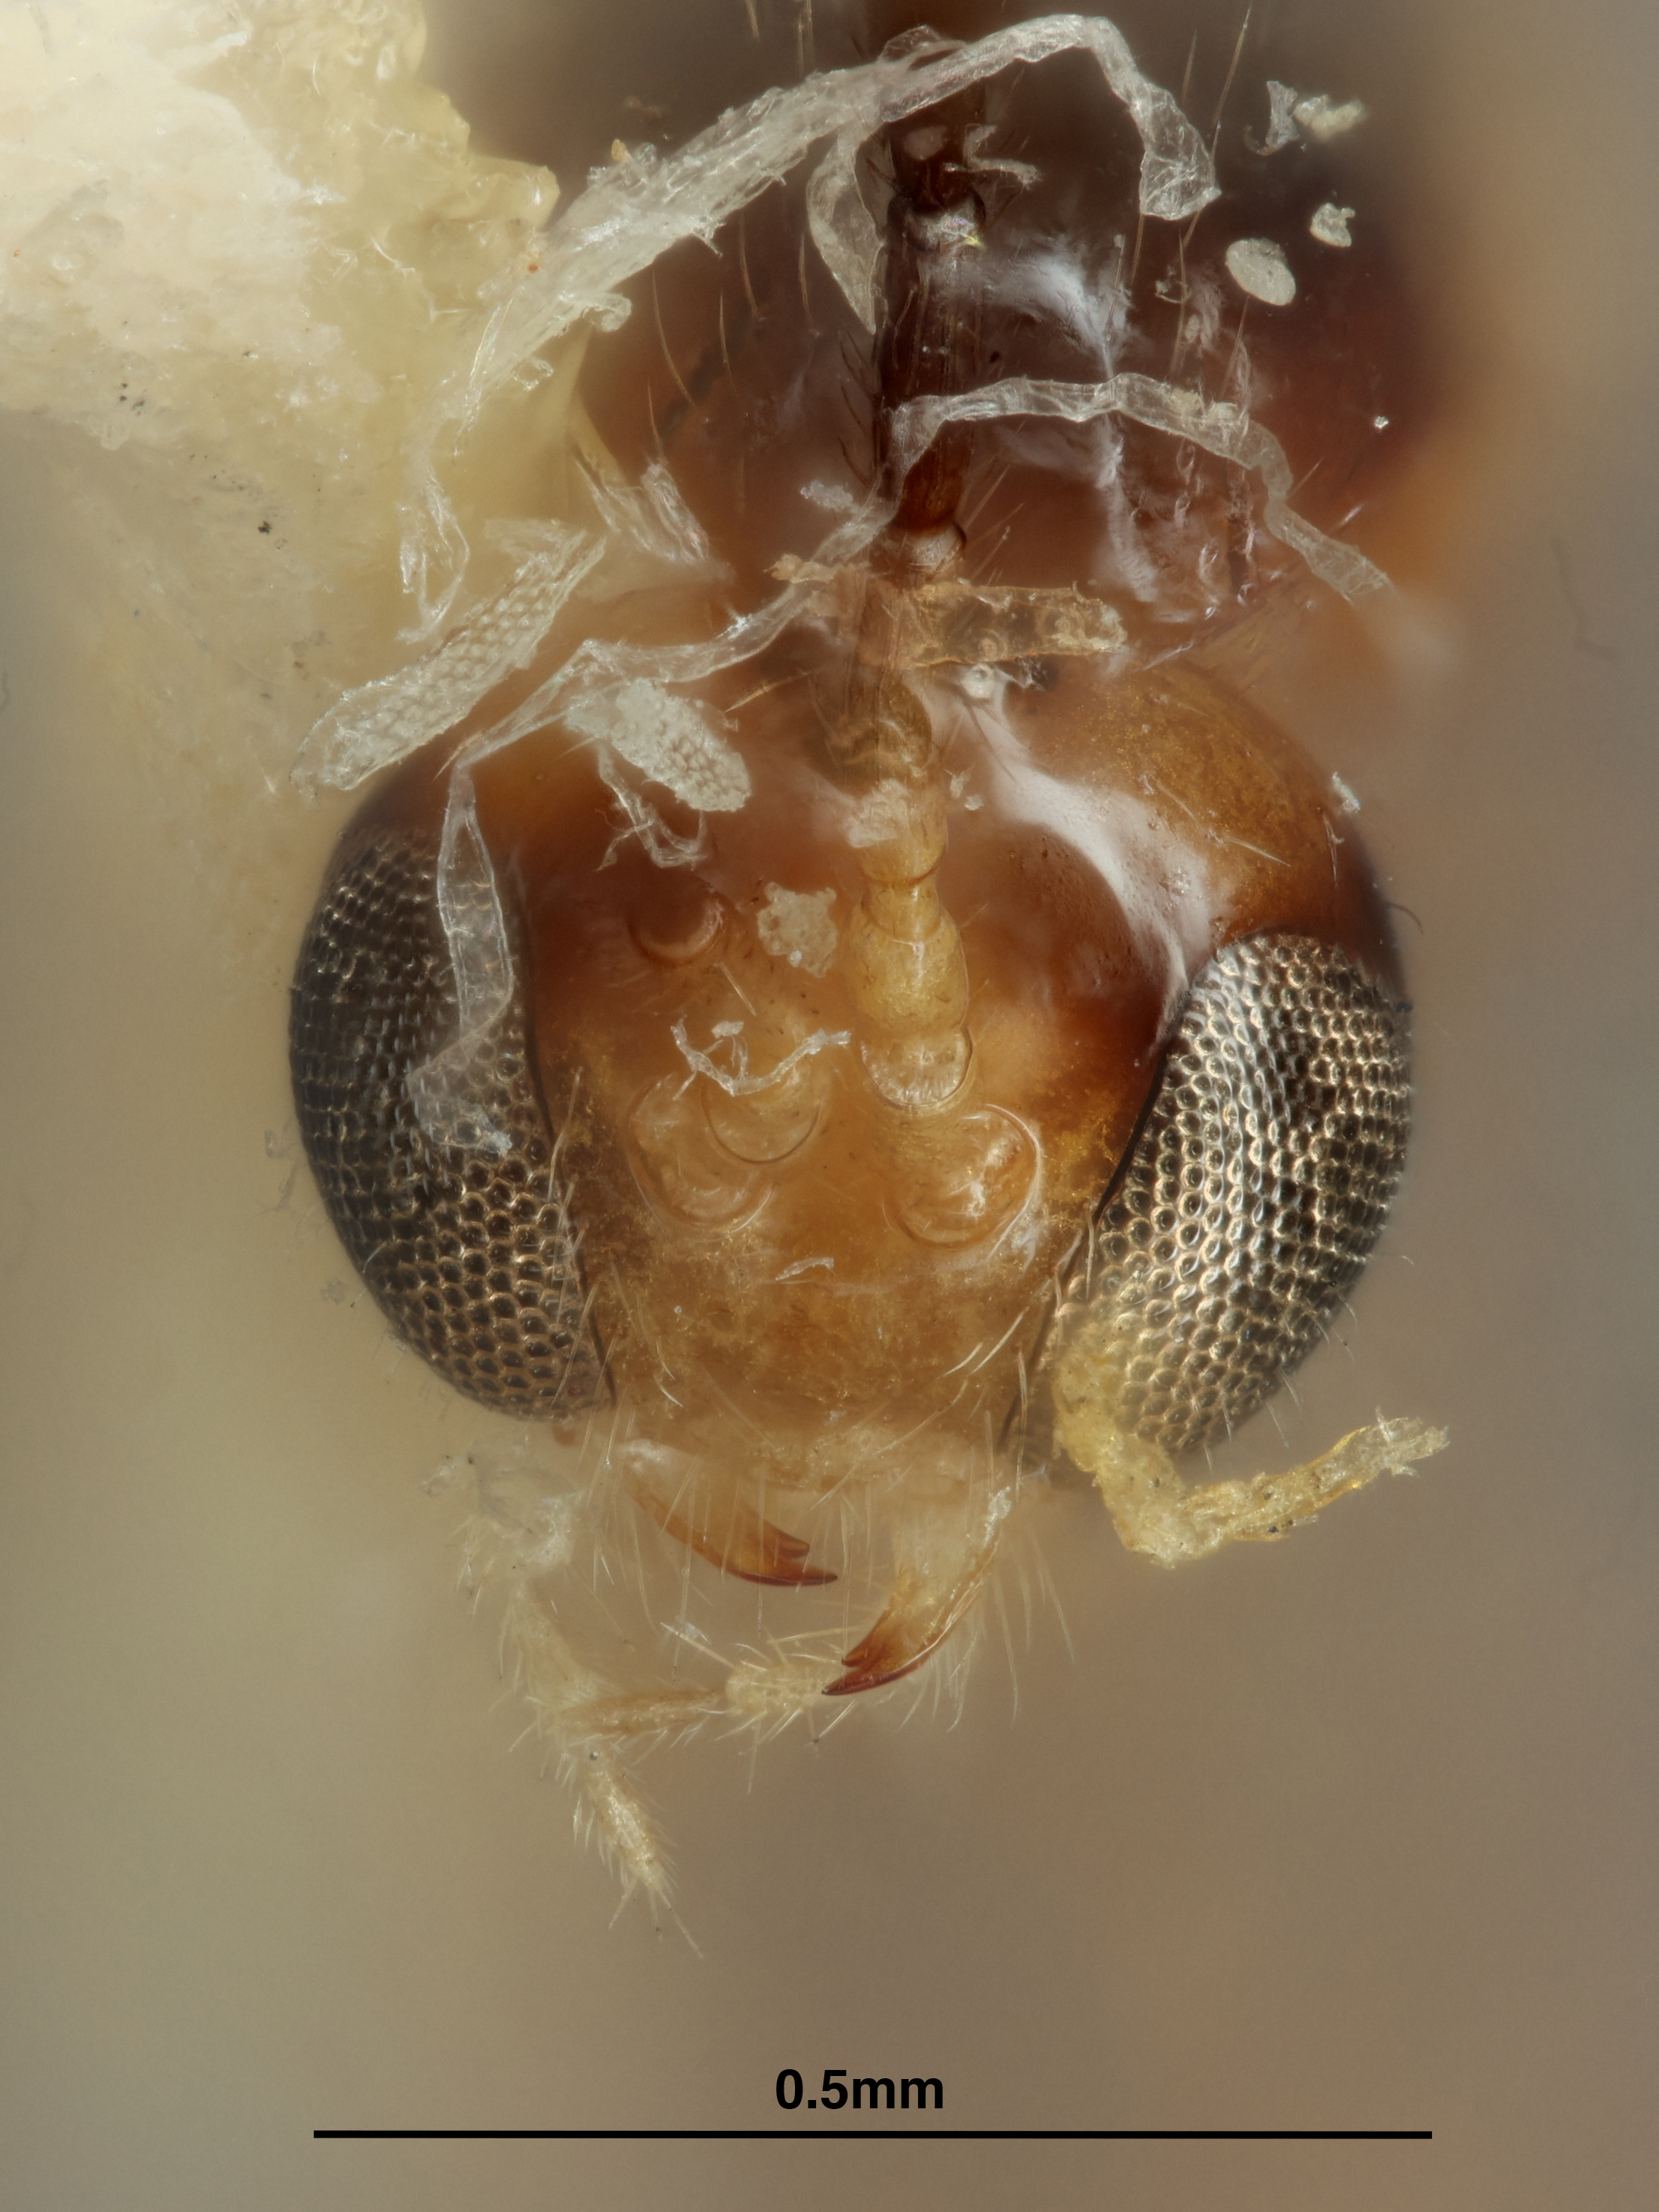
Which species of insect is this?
Trioxys orientalis
